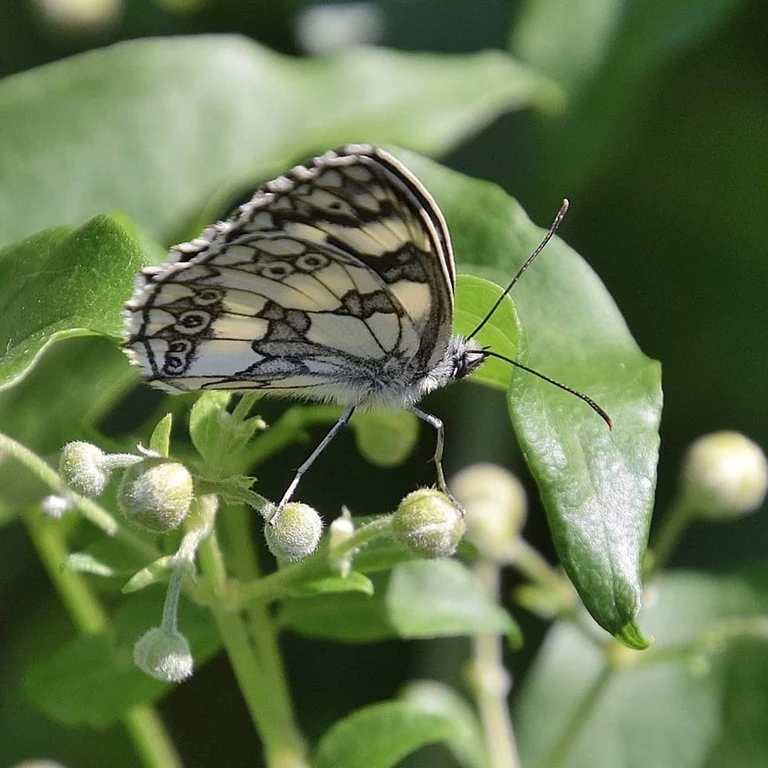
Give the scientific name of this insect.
Melanargia galathea
